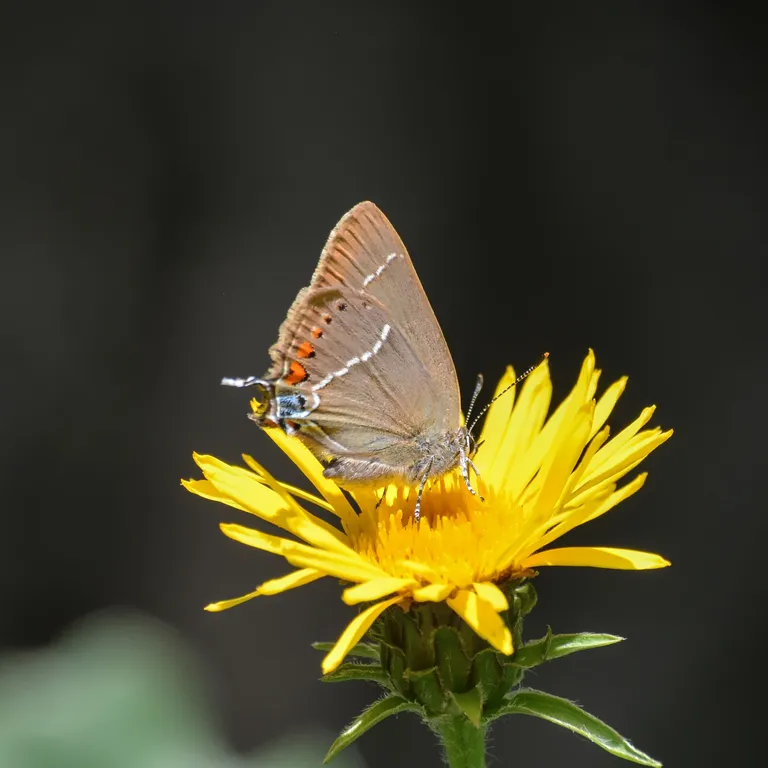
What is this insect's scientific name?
Satyrium spini (also Tuttiola spini)
